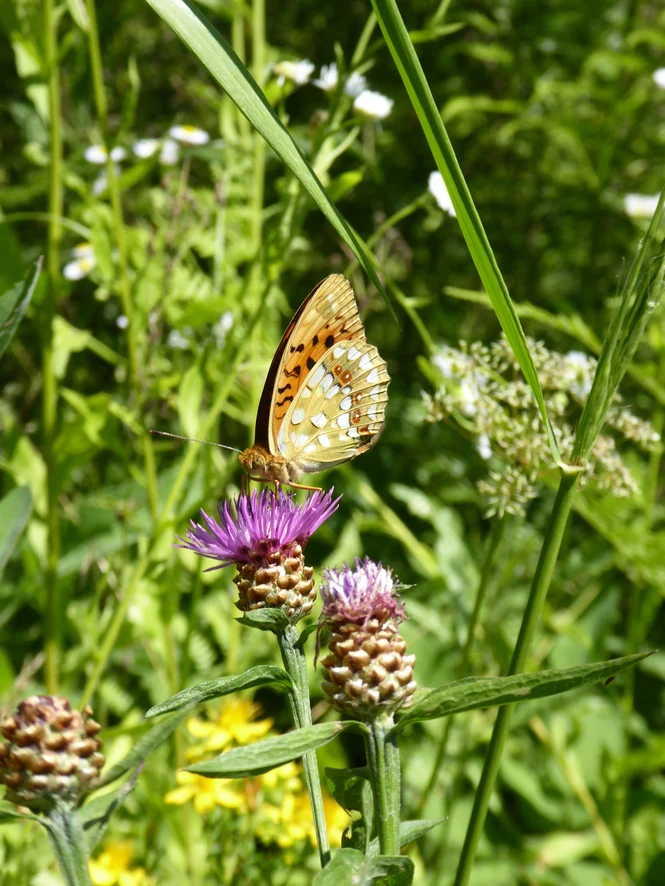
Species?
Fabriciana adippe
